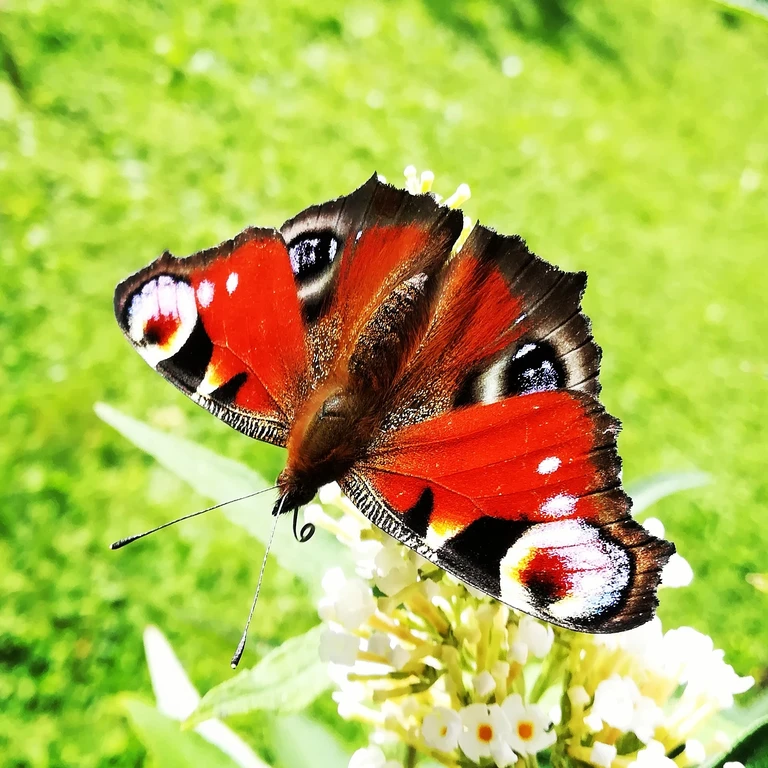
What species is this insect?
Aglais io
